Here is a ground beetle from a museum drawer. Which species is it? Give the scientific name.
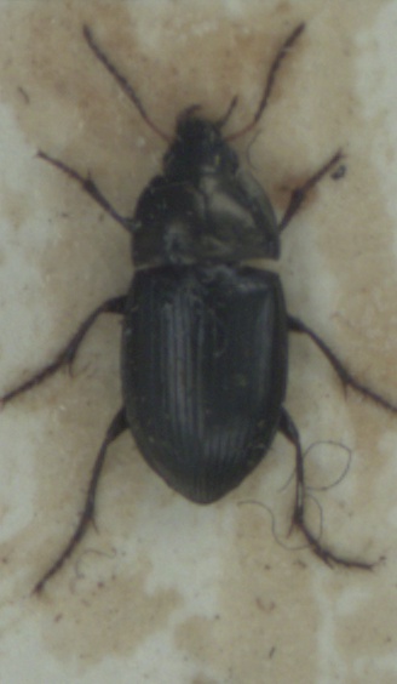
Amara ovata
